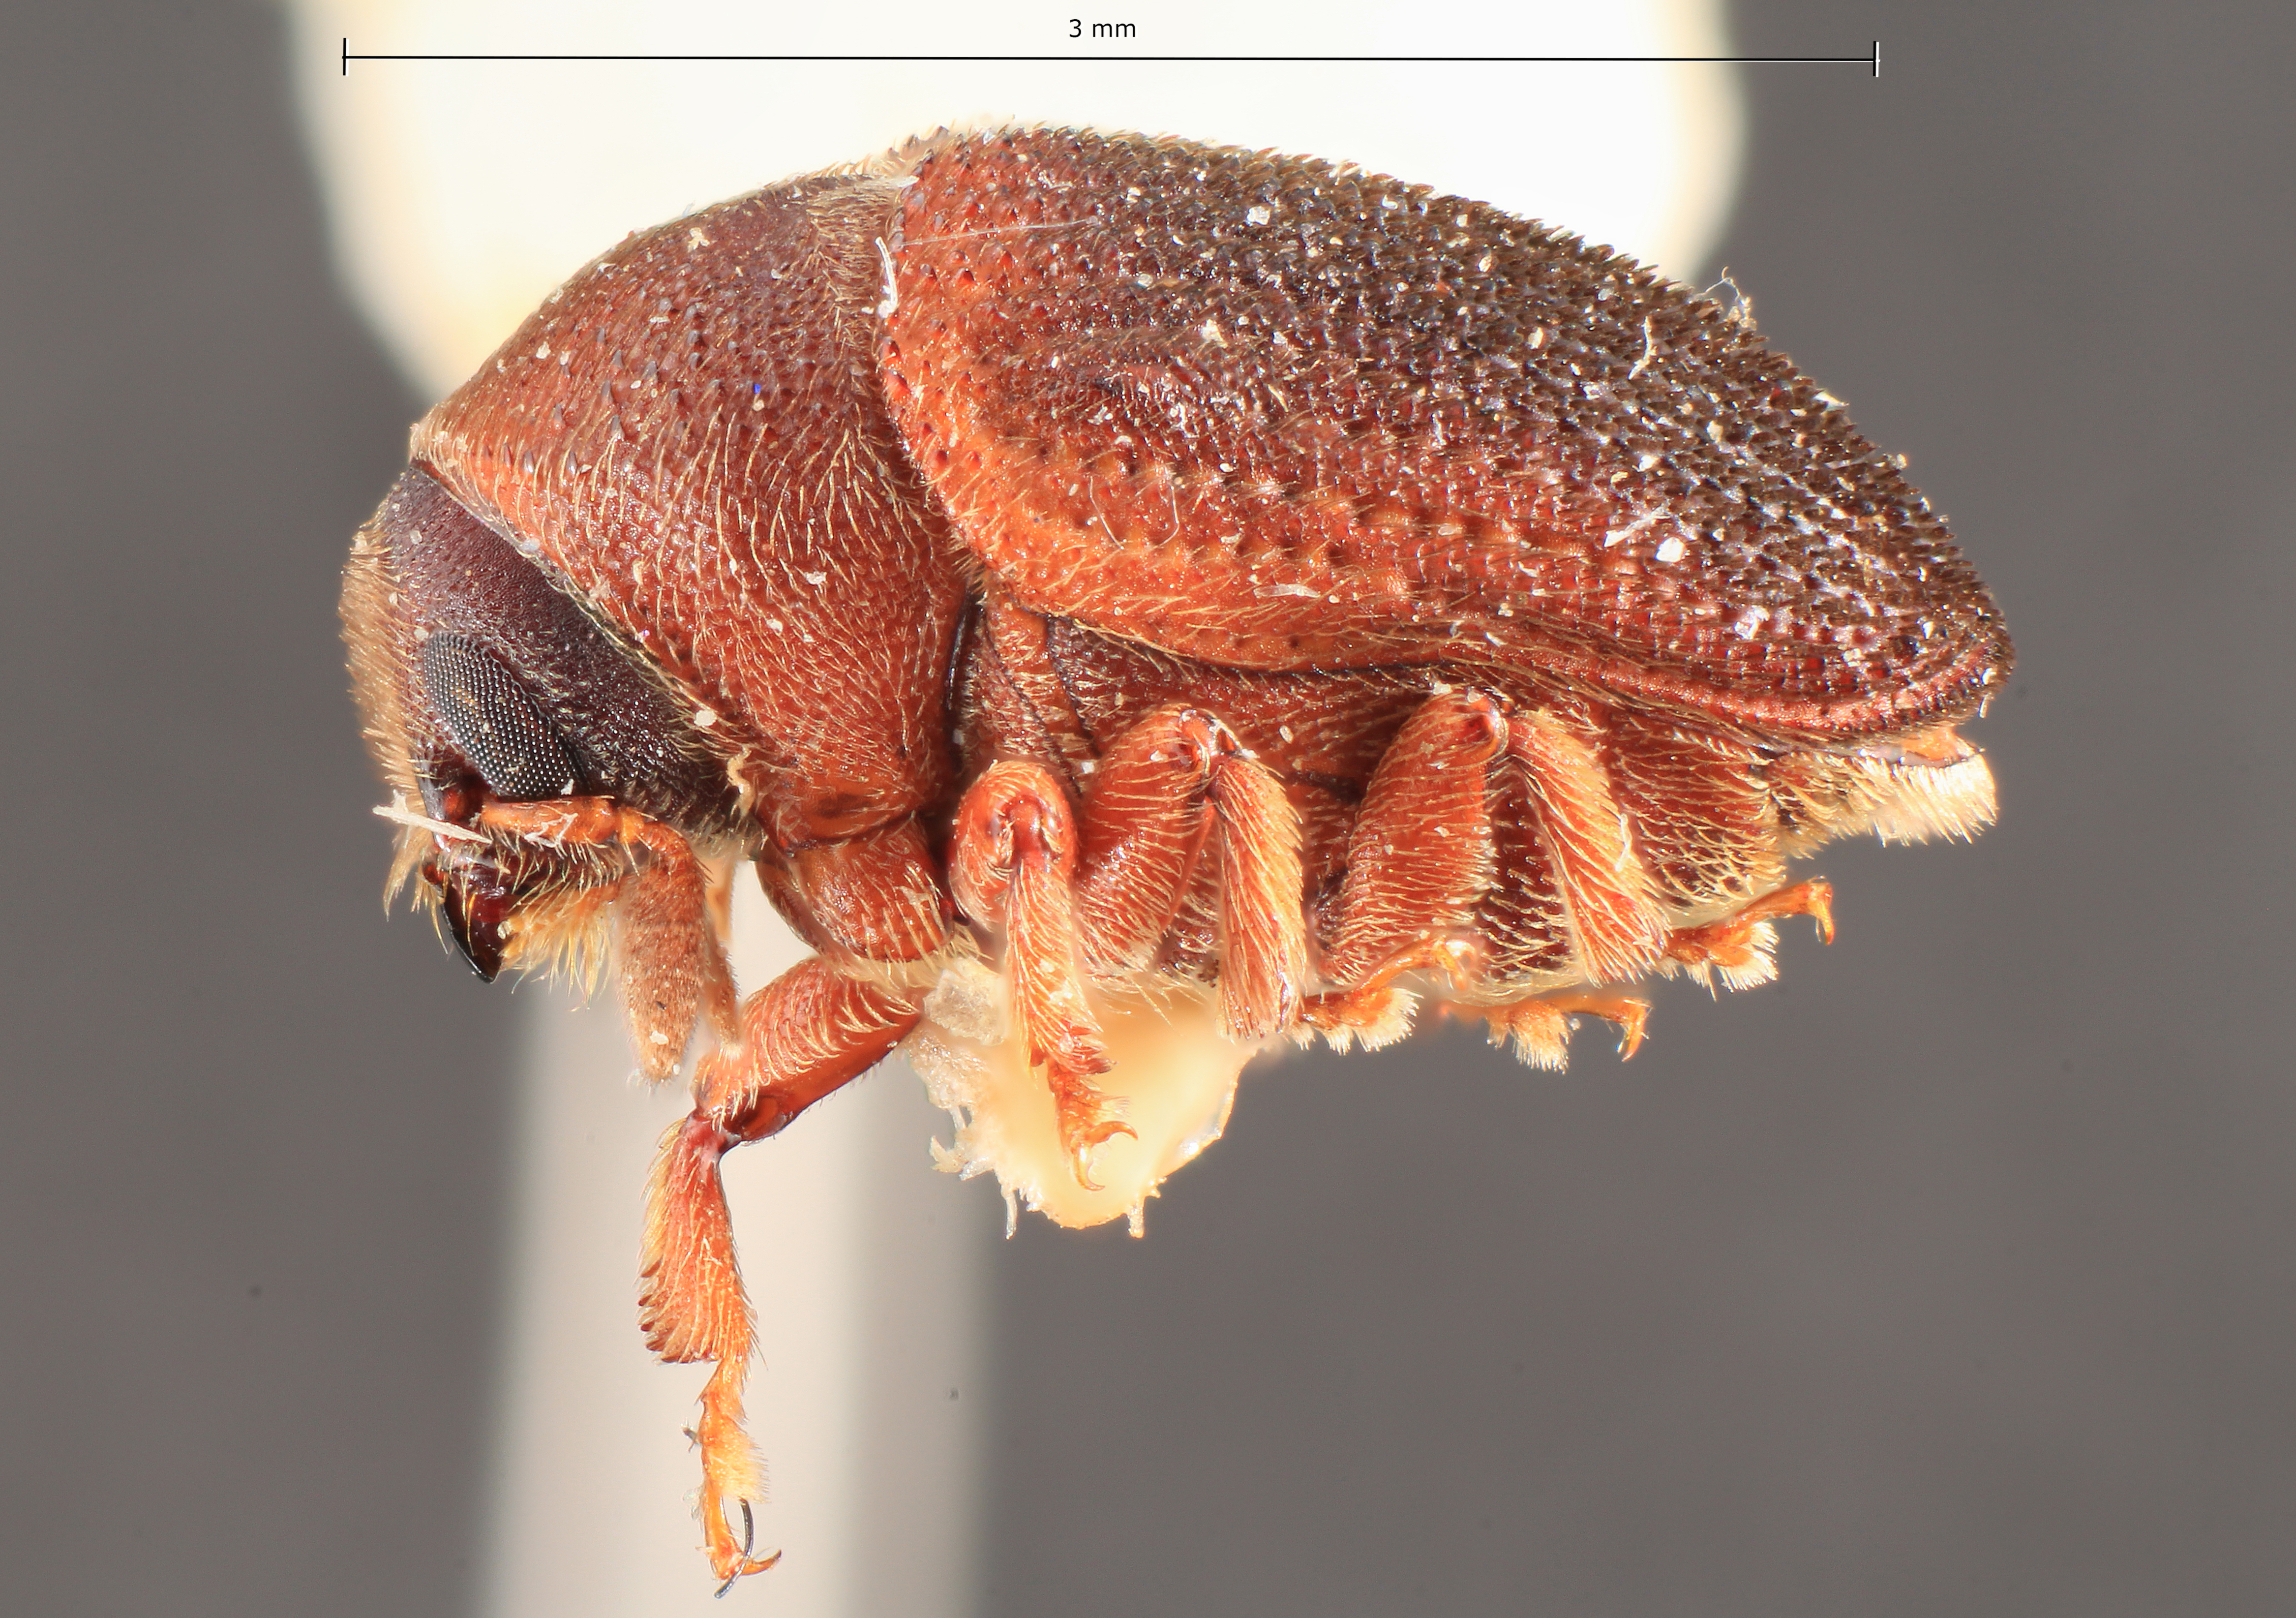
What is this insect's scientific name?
Hylesinus striatus
